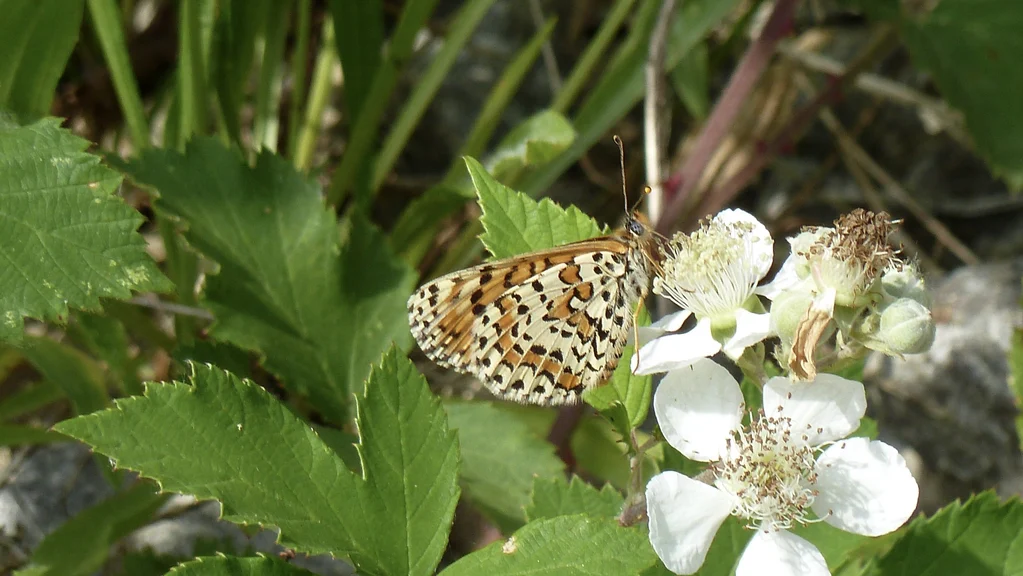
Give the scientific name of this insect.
Melitaea didyma
